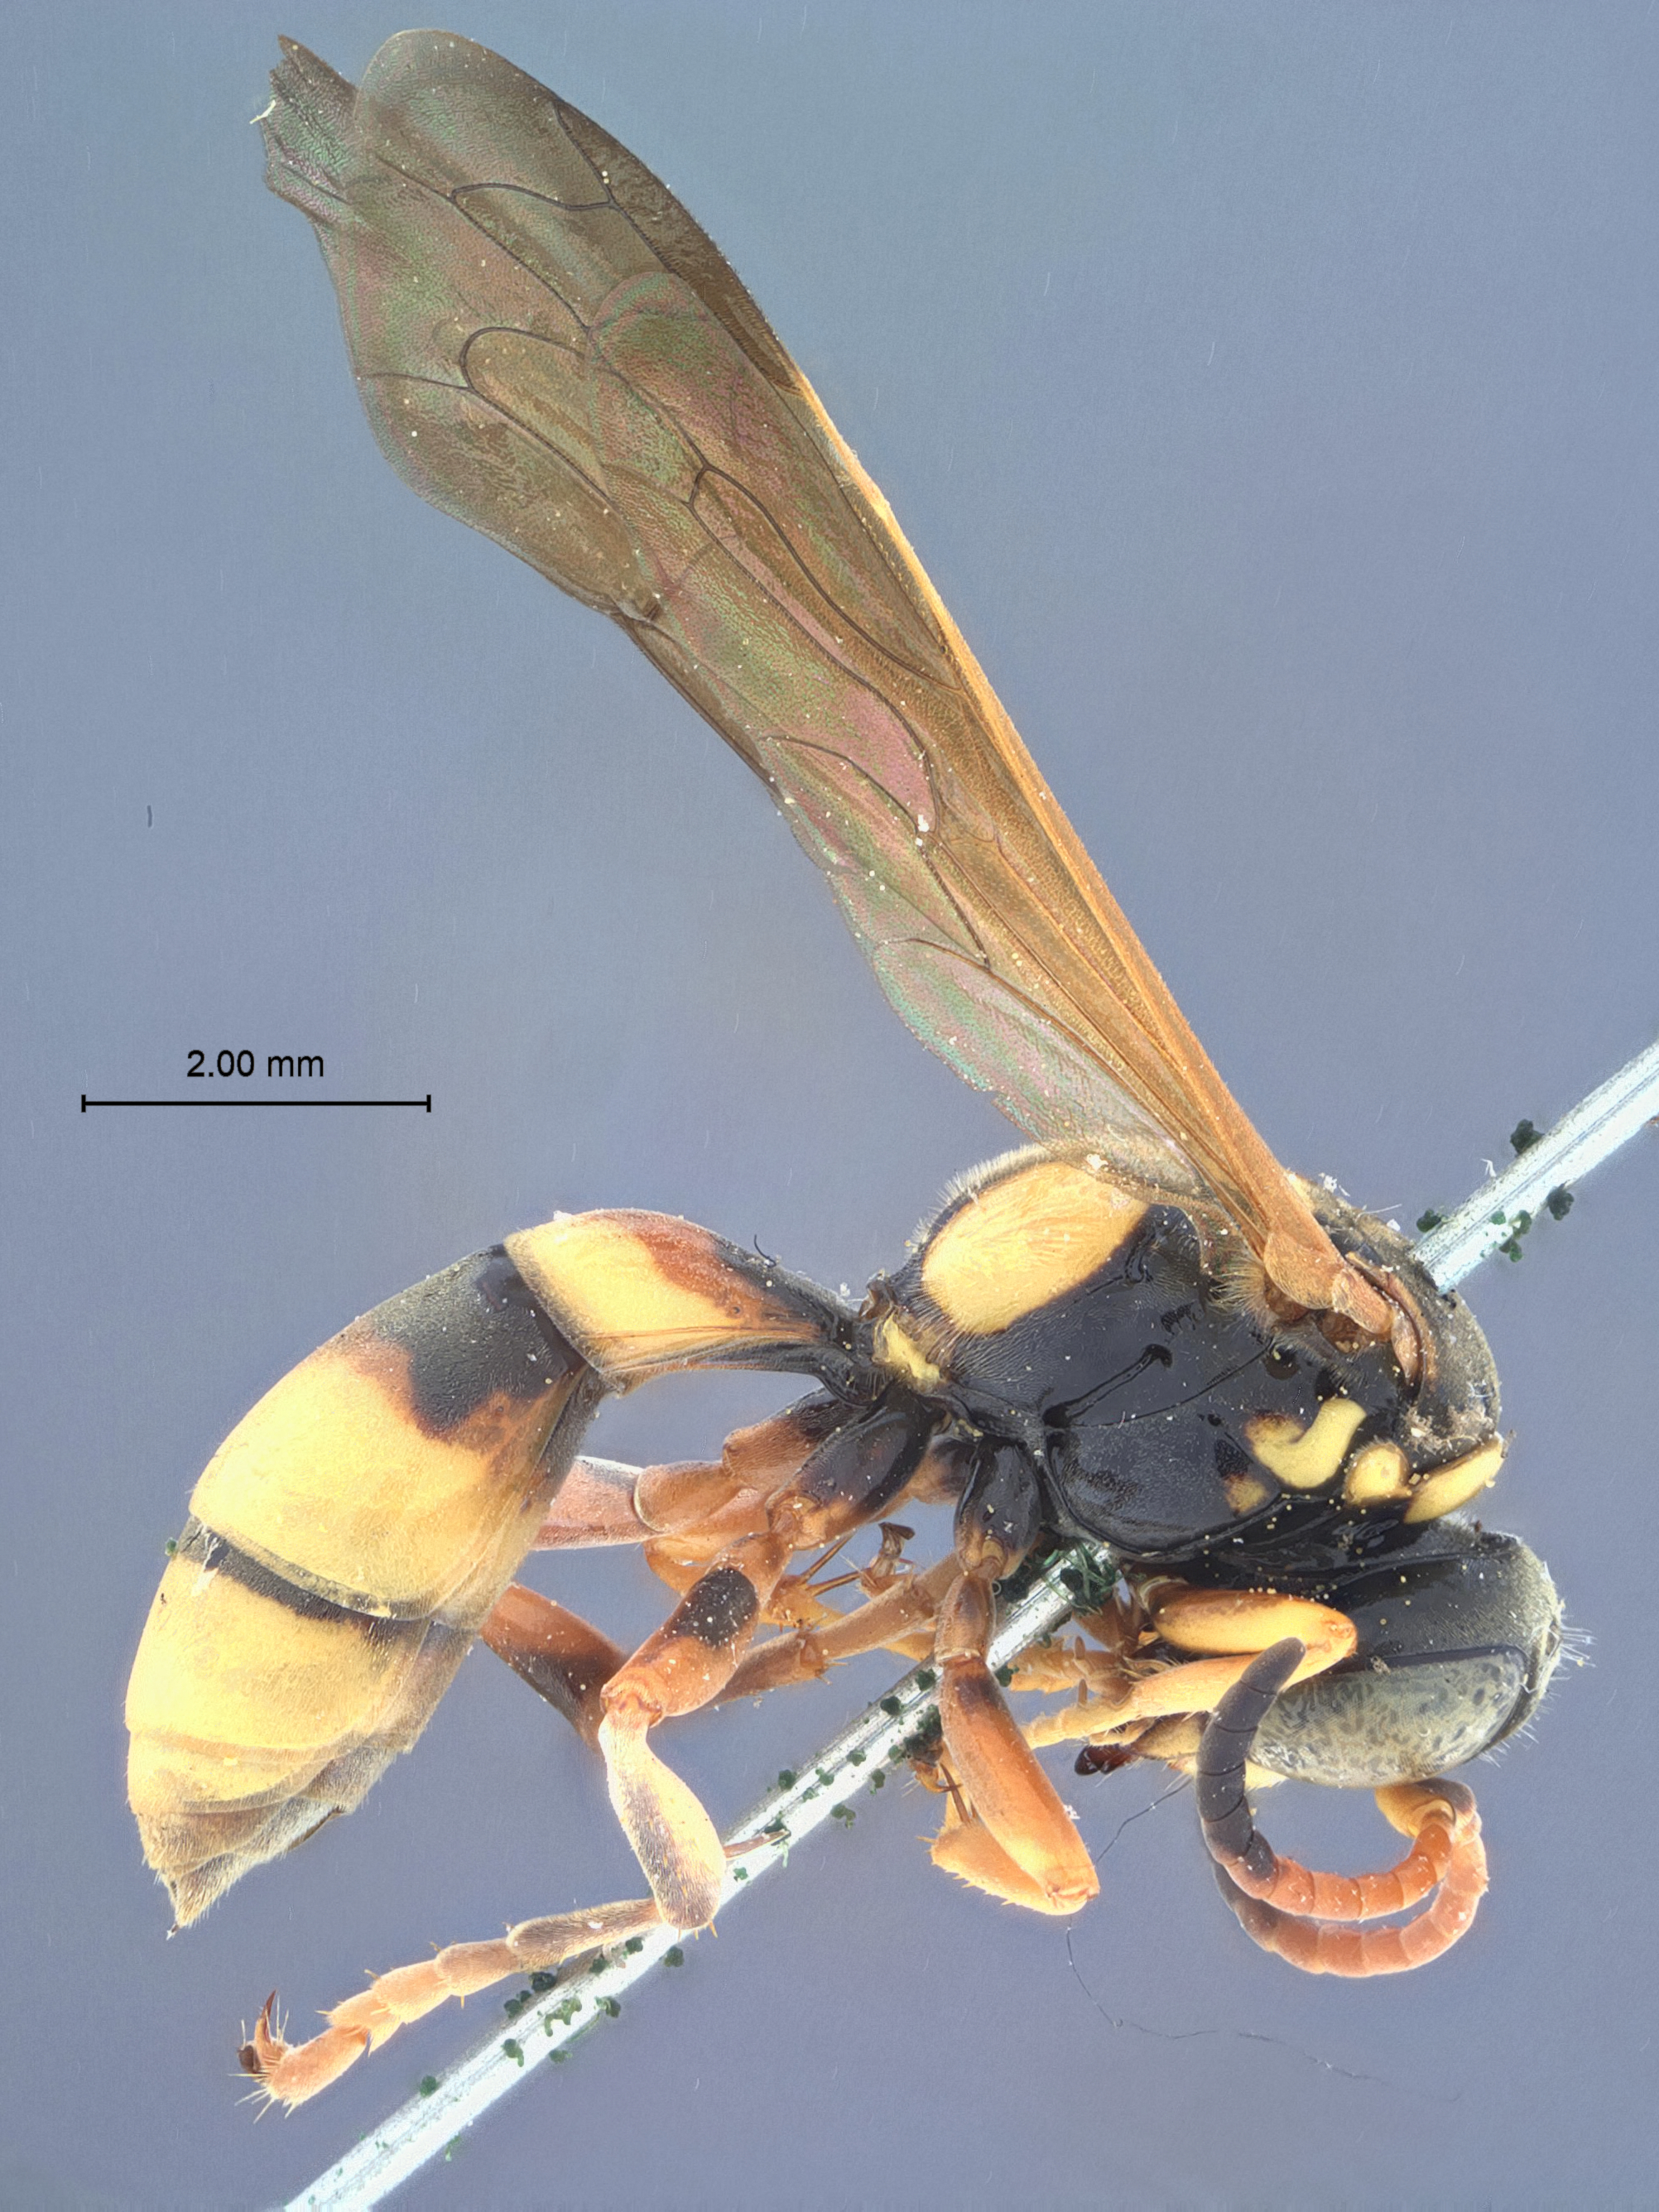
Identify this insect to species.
Gorytes venustiformis
